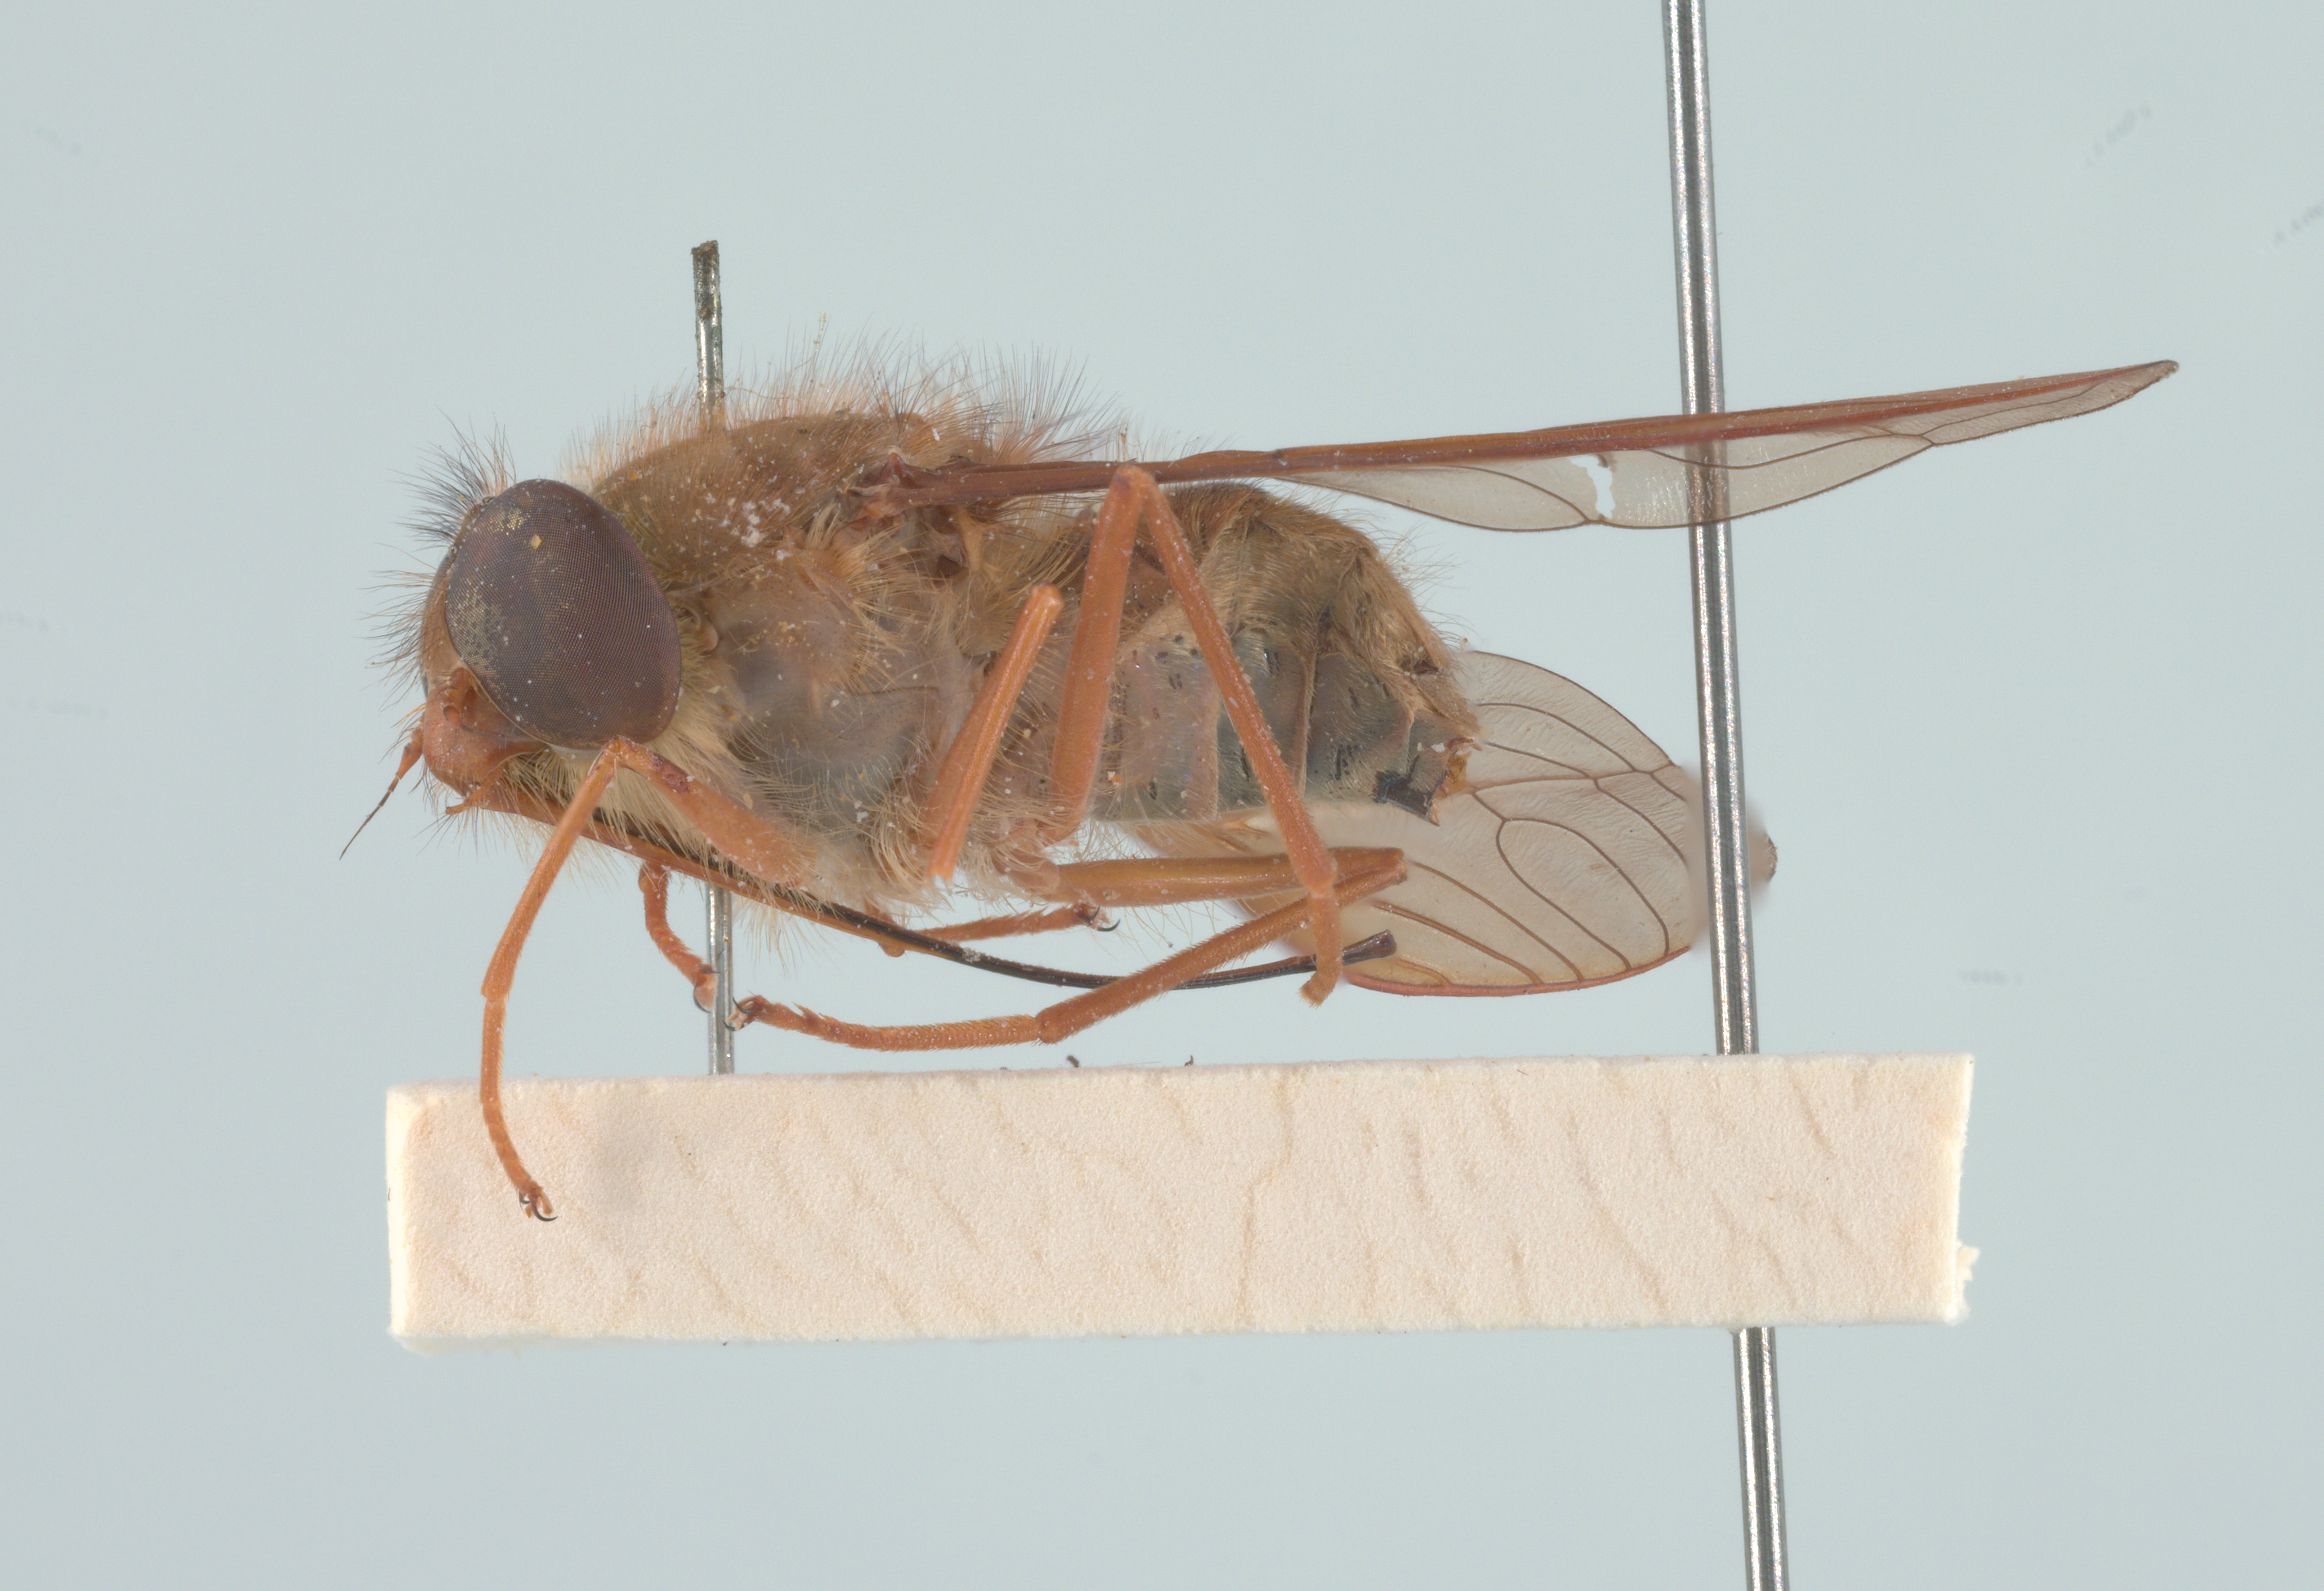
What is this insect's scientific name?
Prosoeca difficile (also Stenobasipteron difficile)
